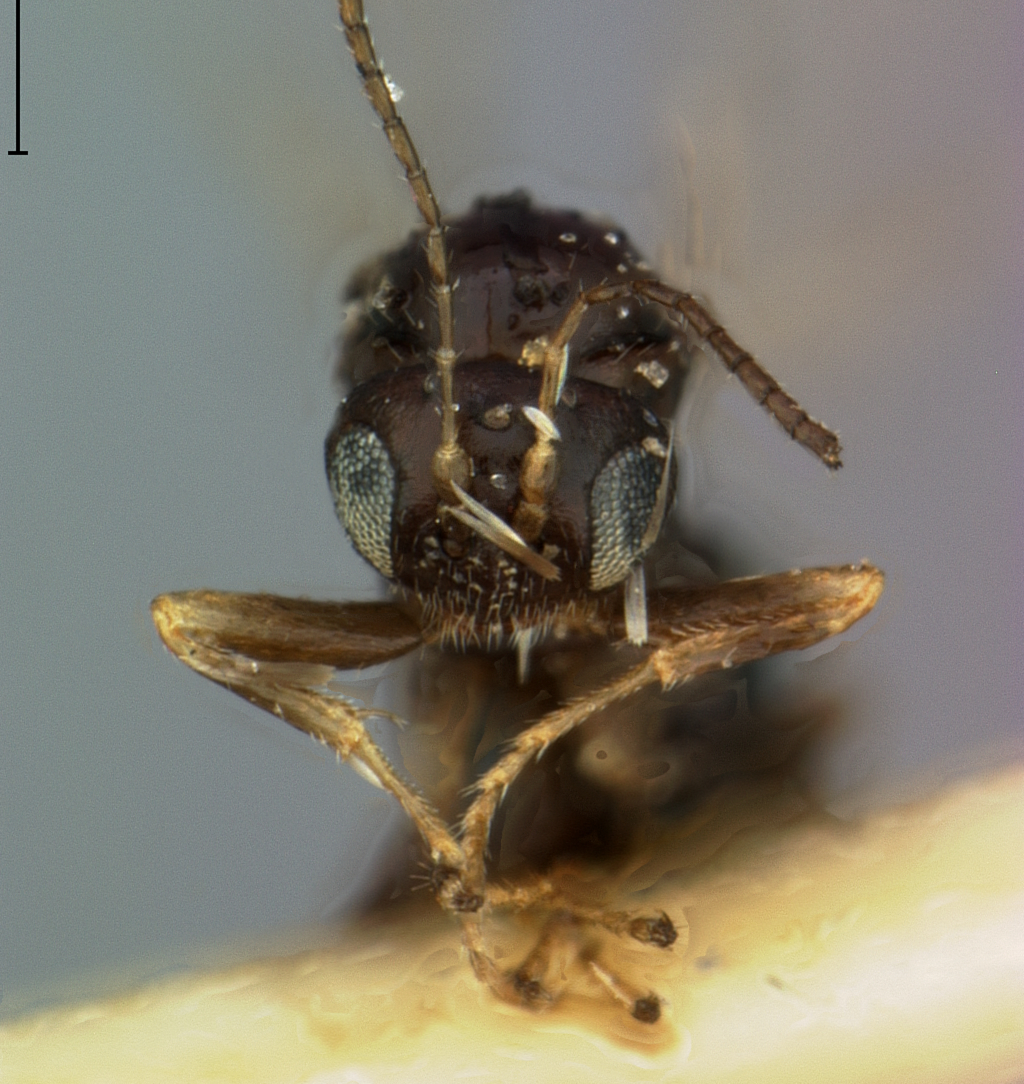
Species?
Neuroterus vernus
